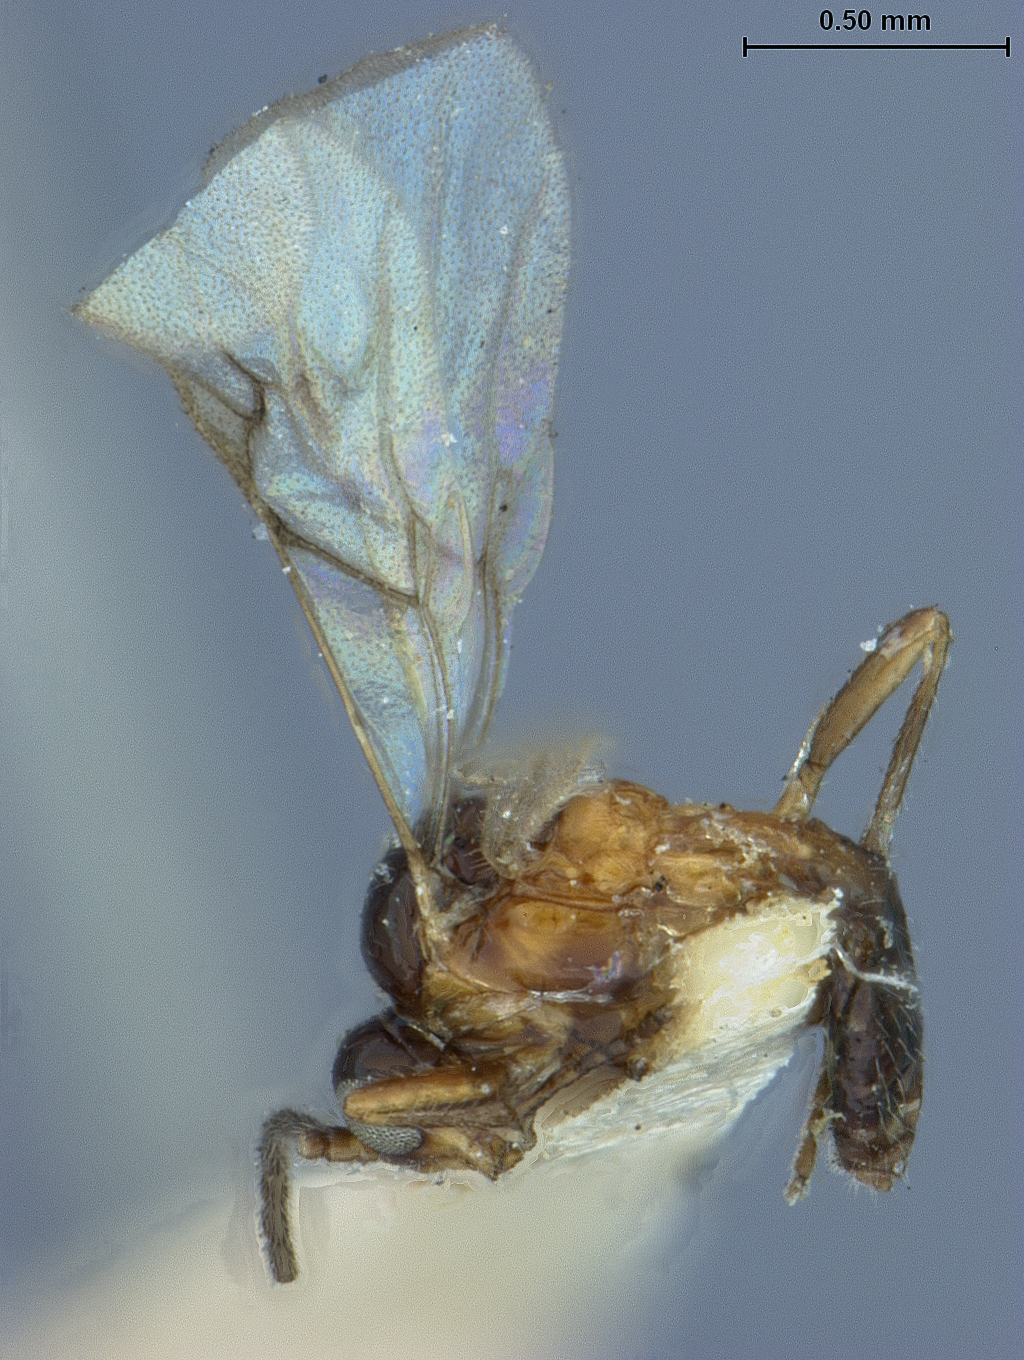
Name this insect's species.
Lysiphlebus multiarticulatus
